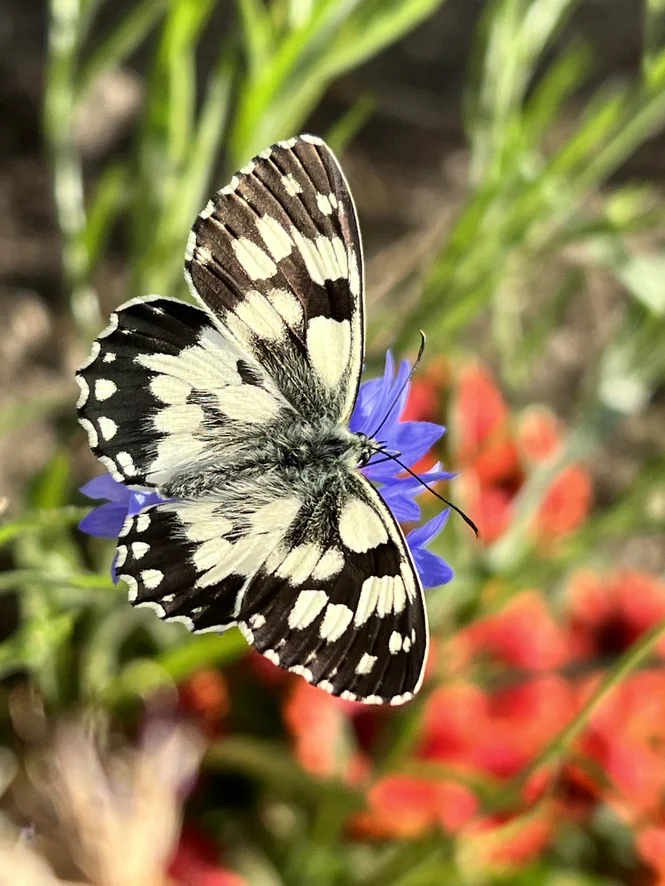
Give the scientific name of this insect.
Melanargia galathea
